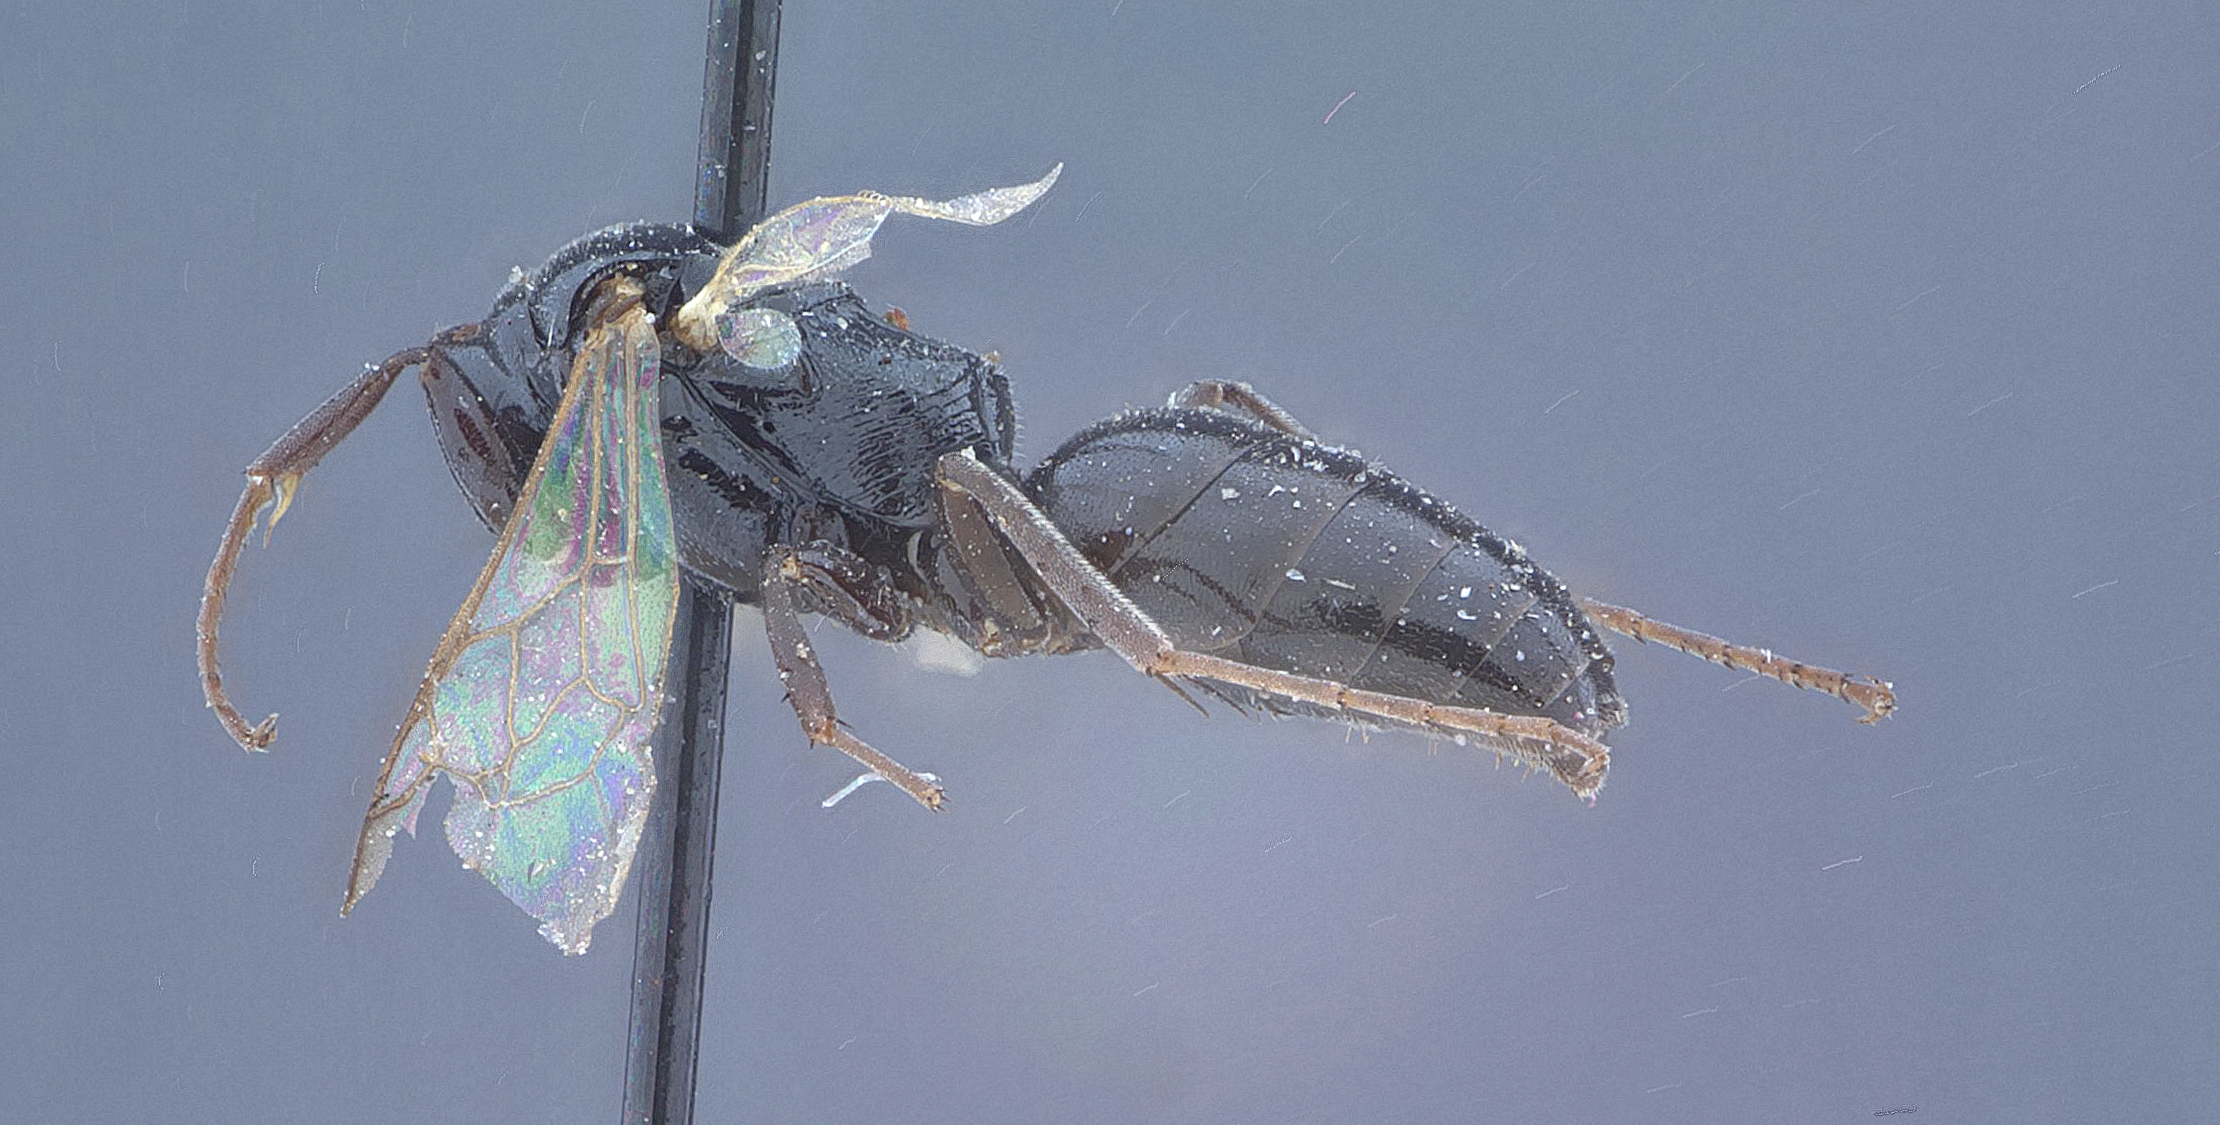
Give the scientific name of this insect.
Miscophus politus
